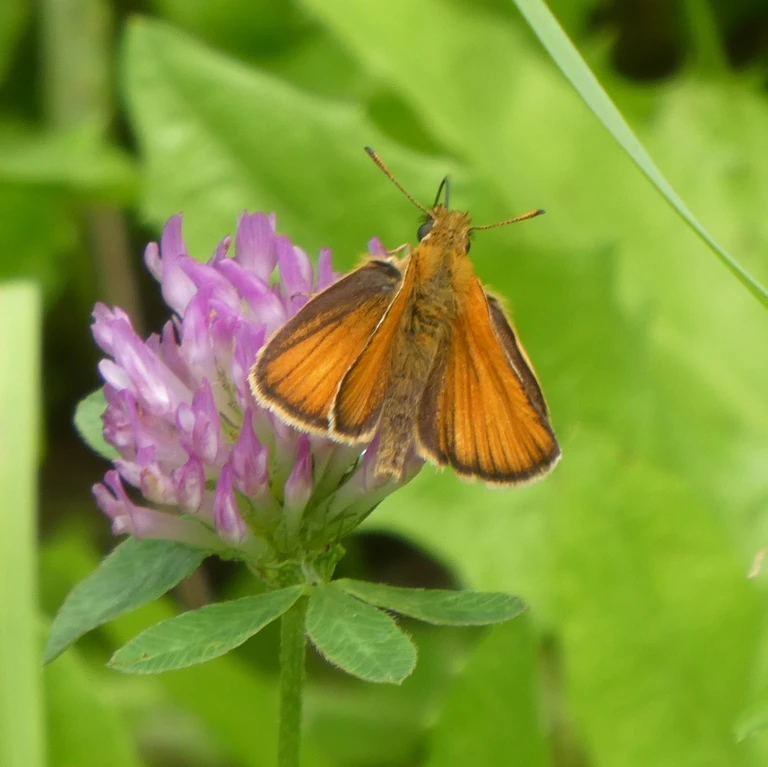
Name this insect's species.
Thymelicus lineola
